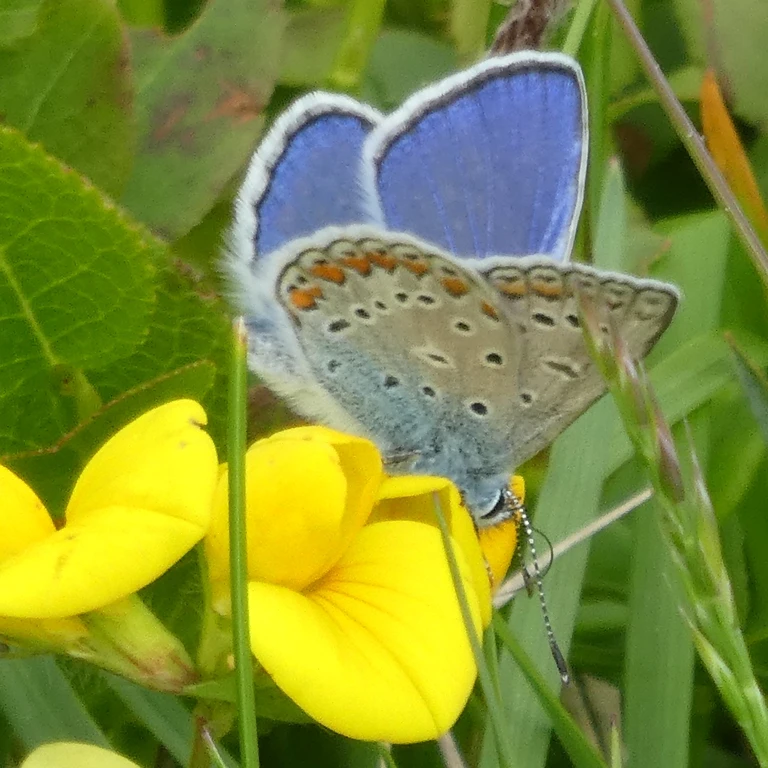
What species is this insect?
Polyommatus icarus
